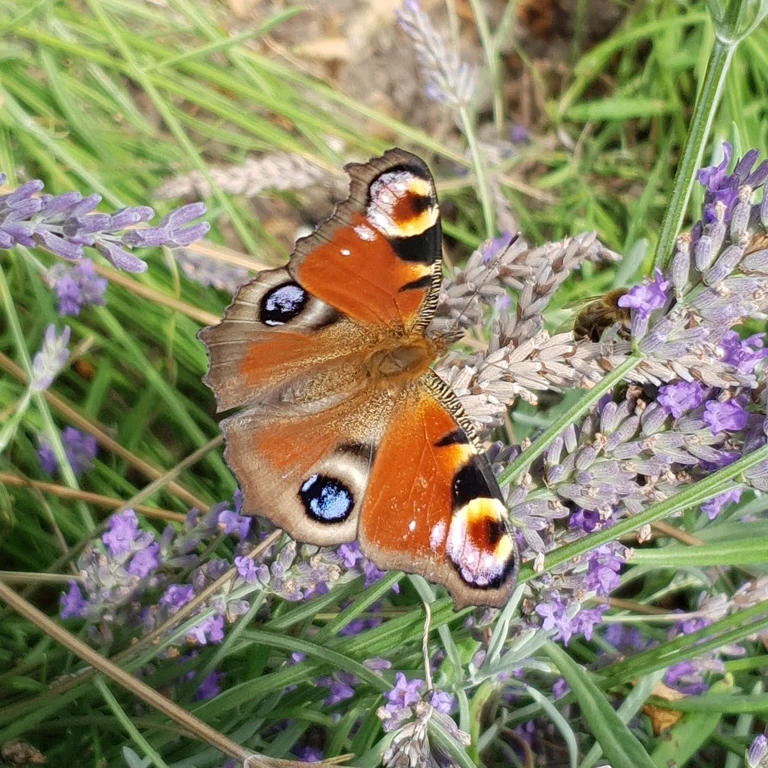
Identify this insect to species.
Aglais io
